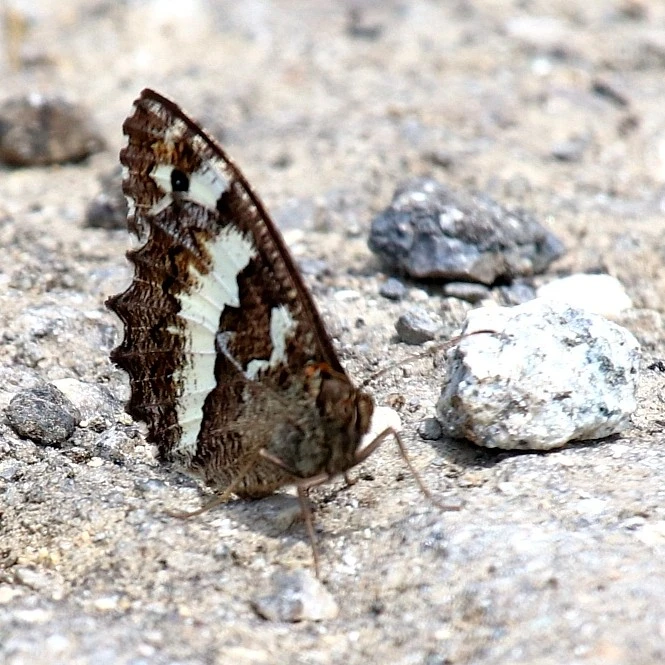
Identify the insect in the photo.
Brintesia circe
